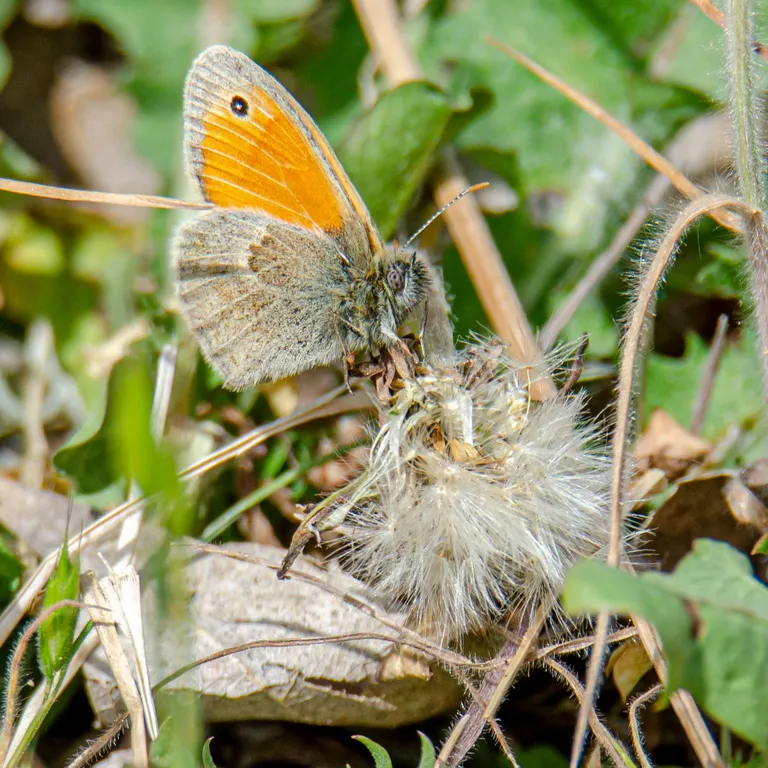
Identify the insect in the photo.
Coenonympha pamphilus
